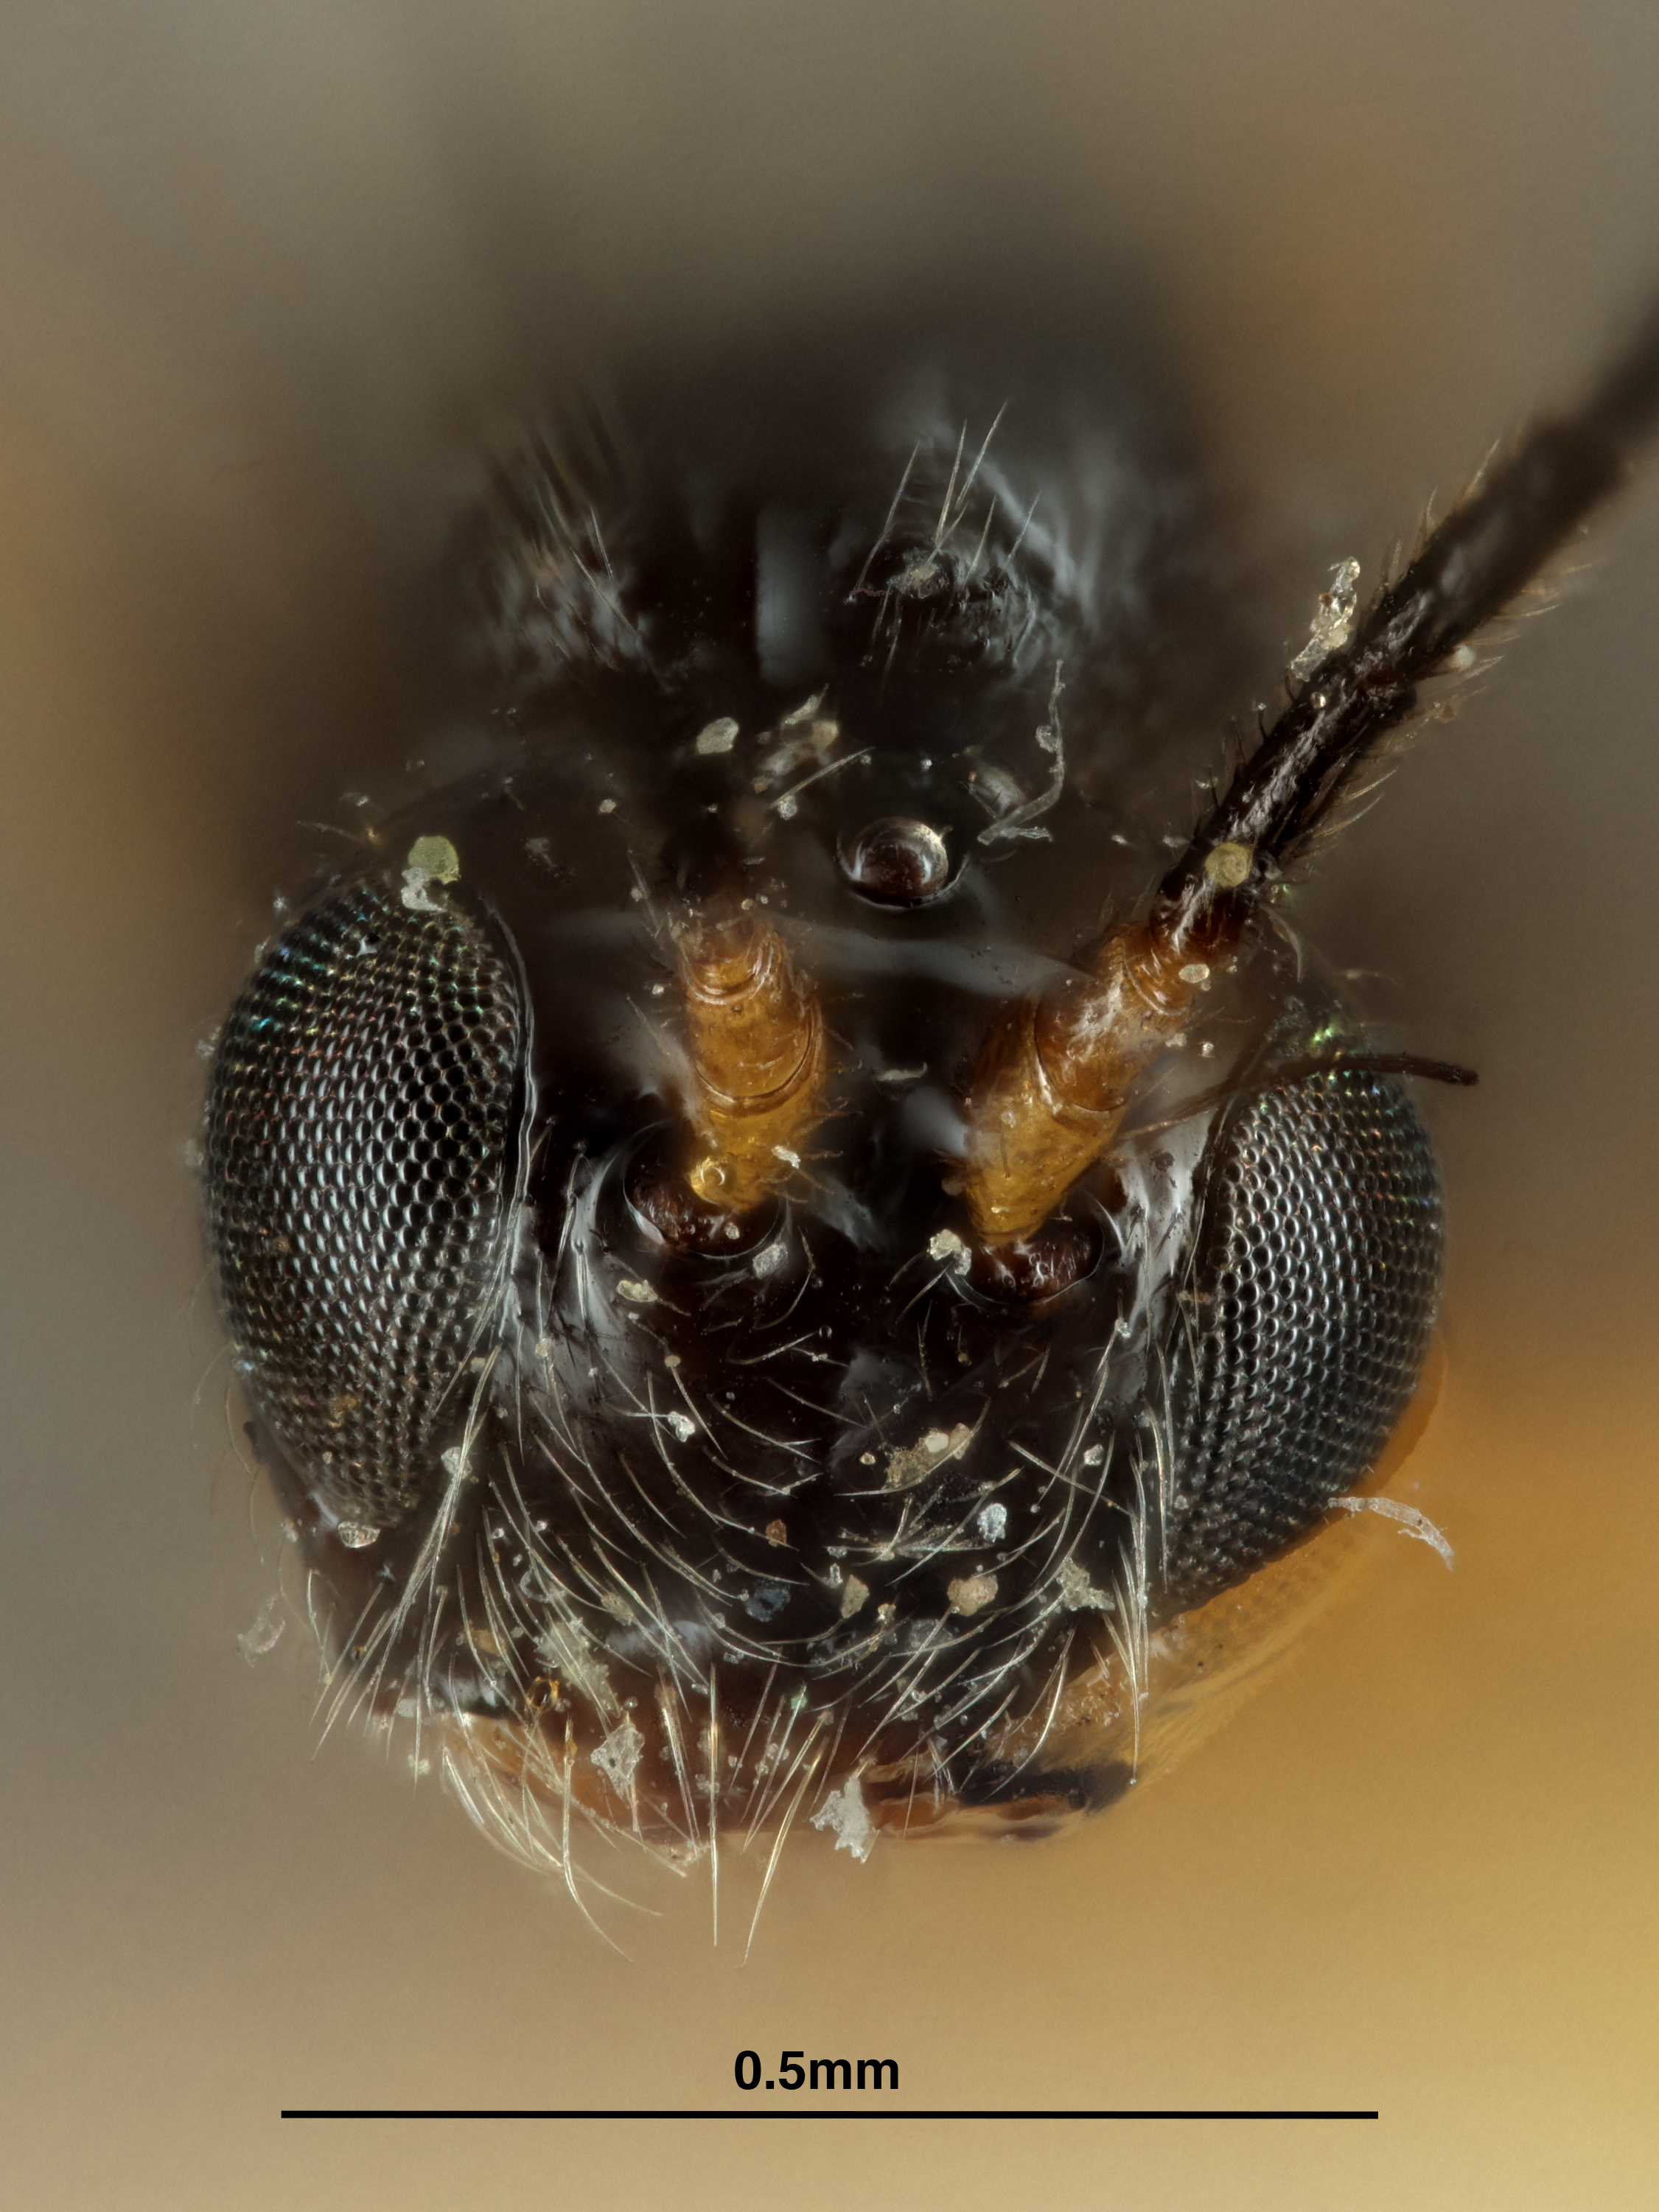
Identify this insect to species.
Opius posadai
